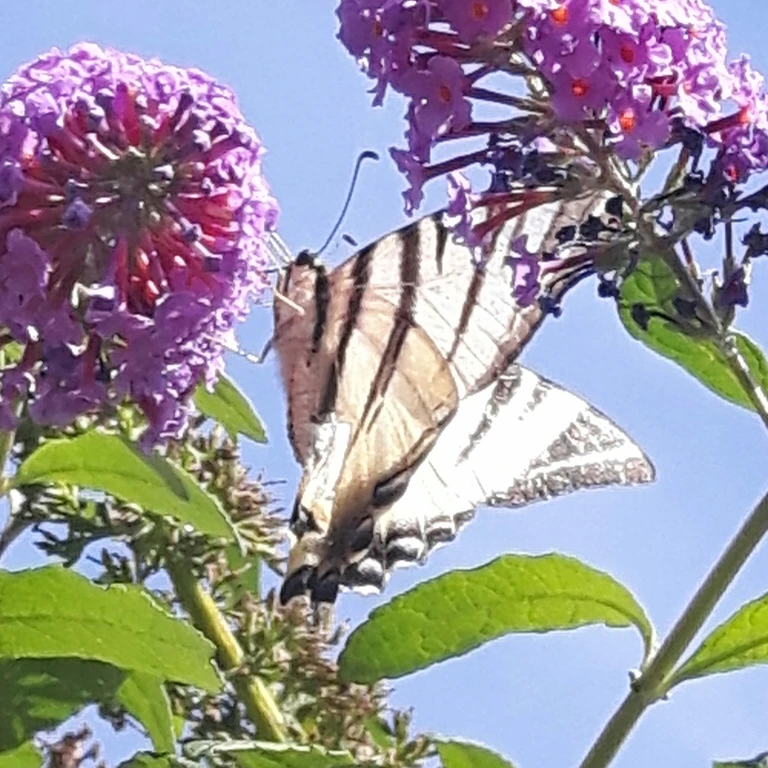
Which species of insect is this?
Iphiclides podalirius
